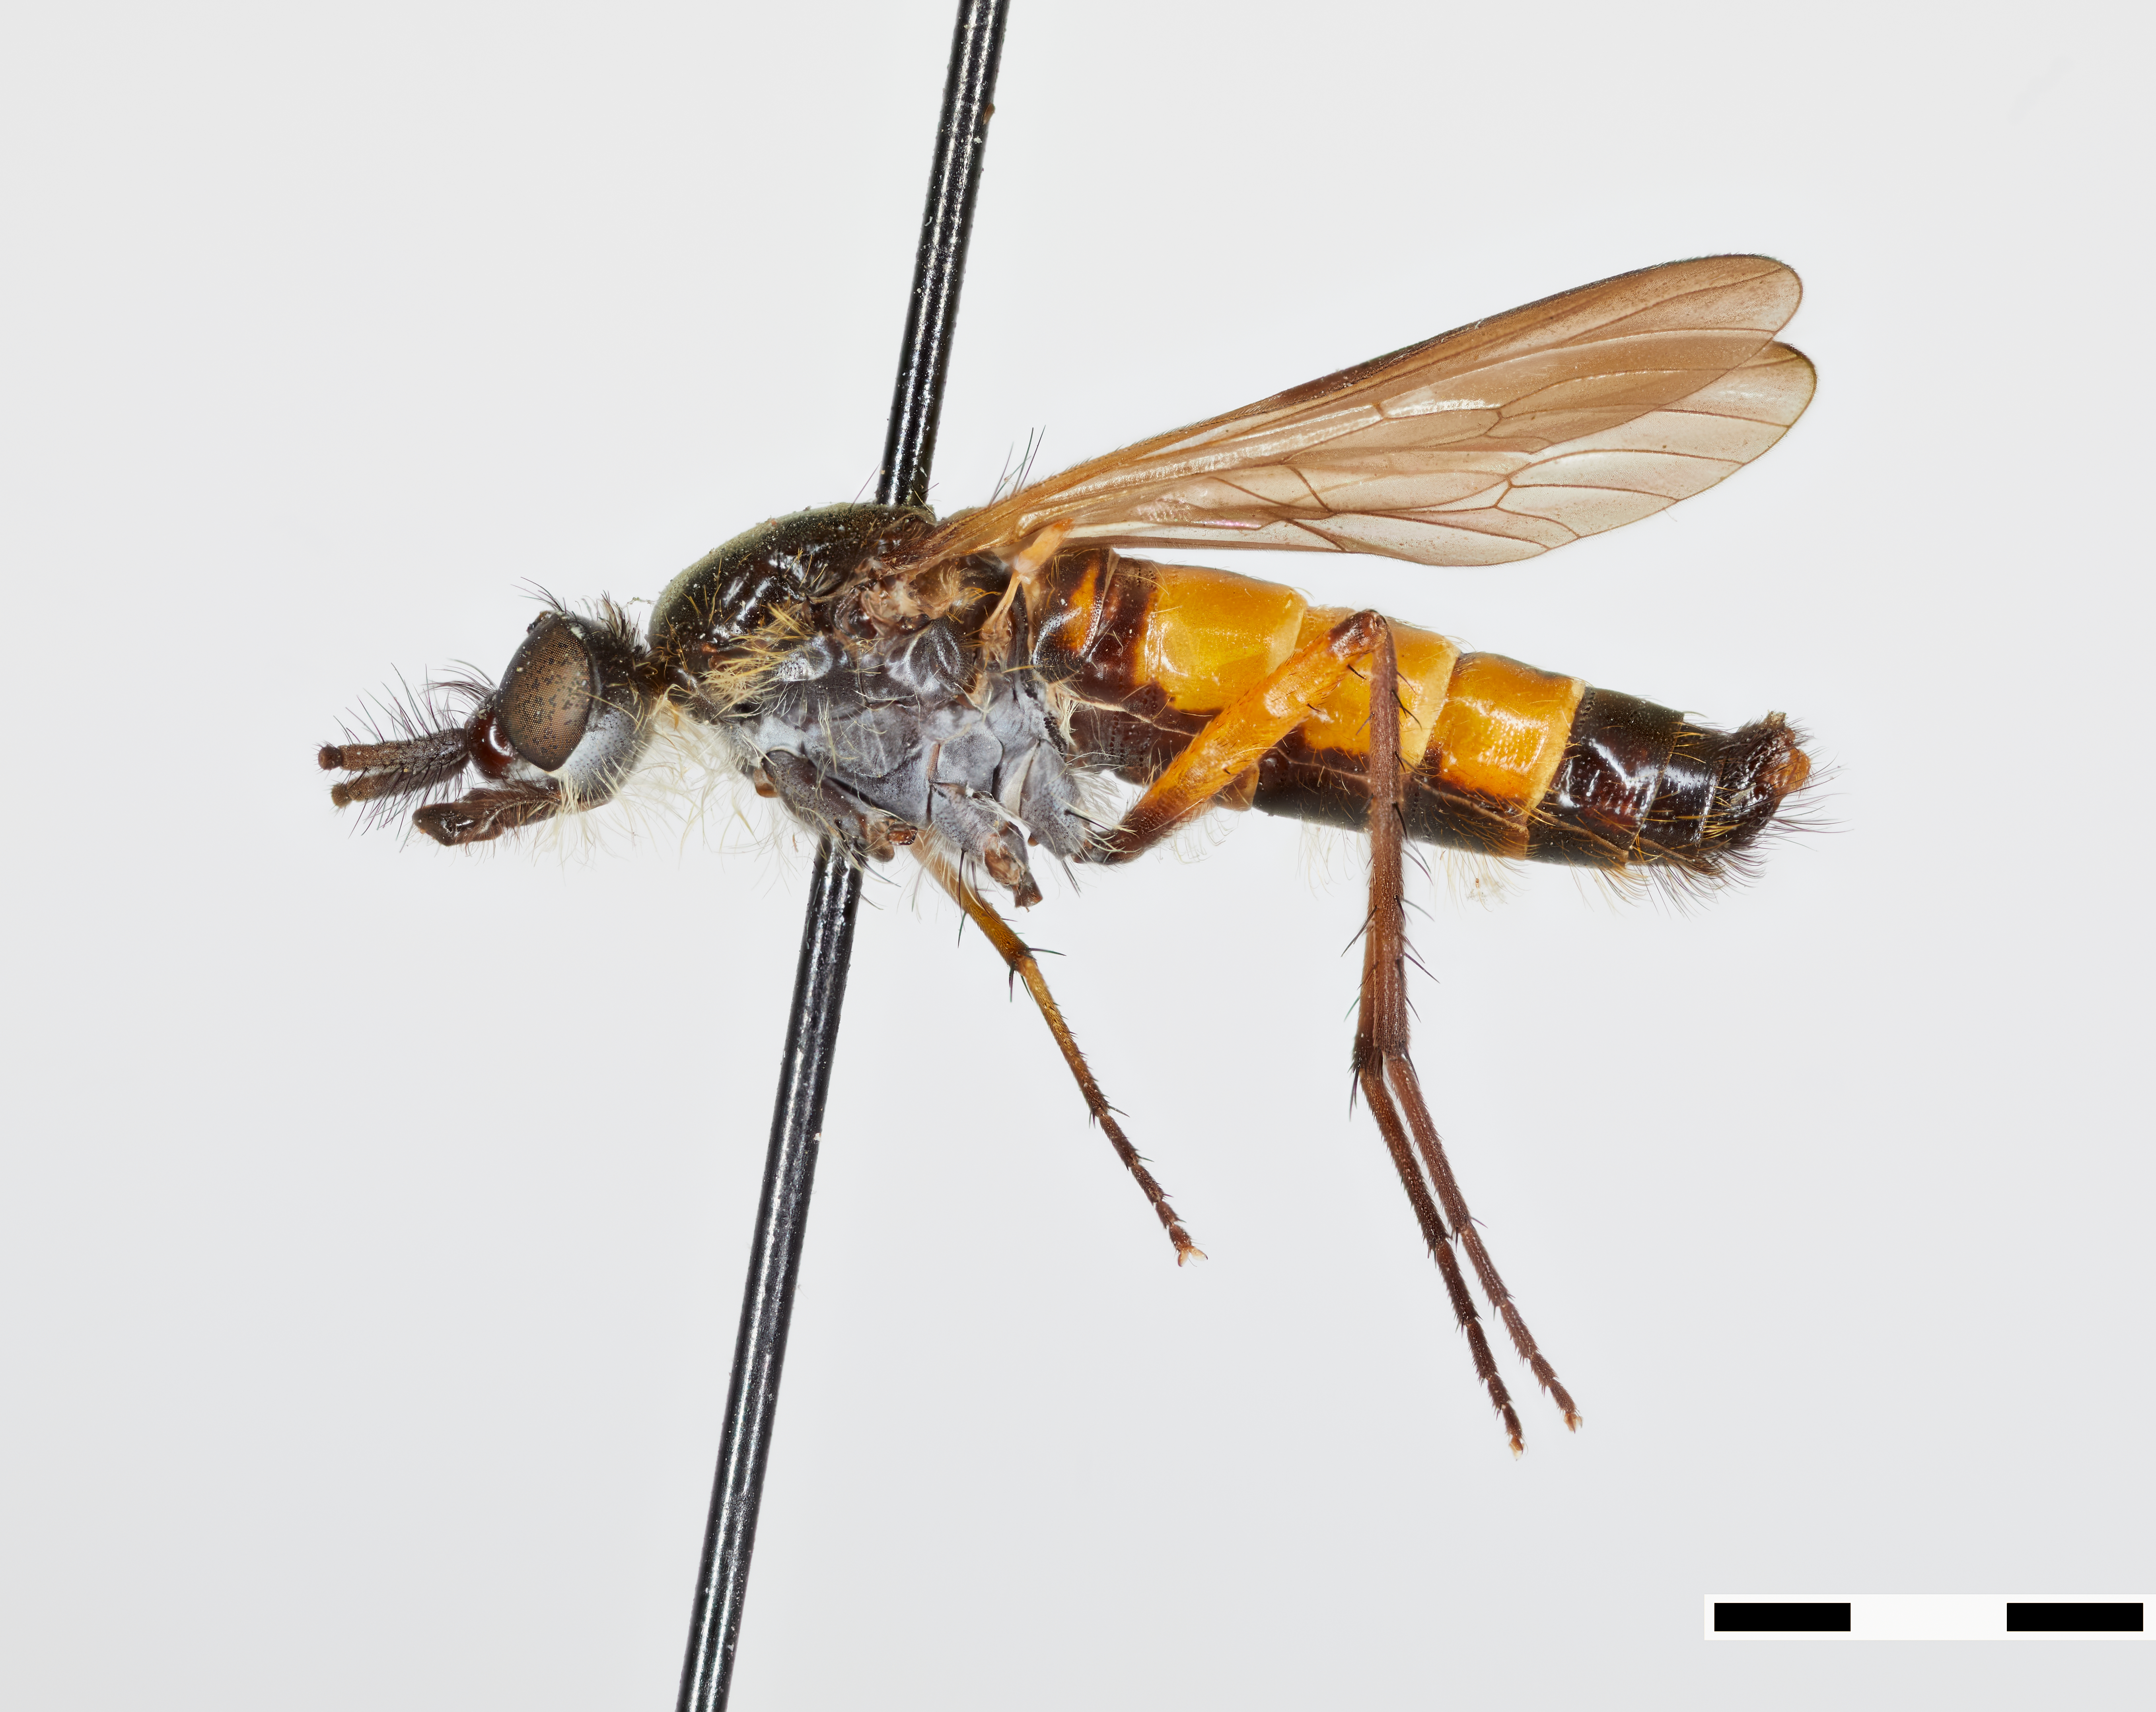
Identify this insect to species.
Xestomyzina aureostriata
